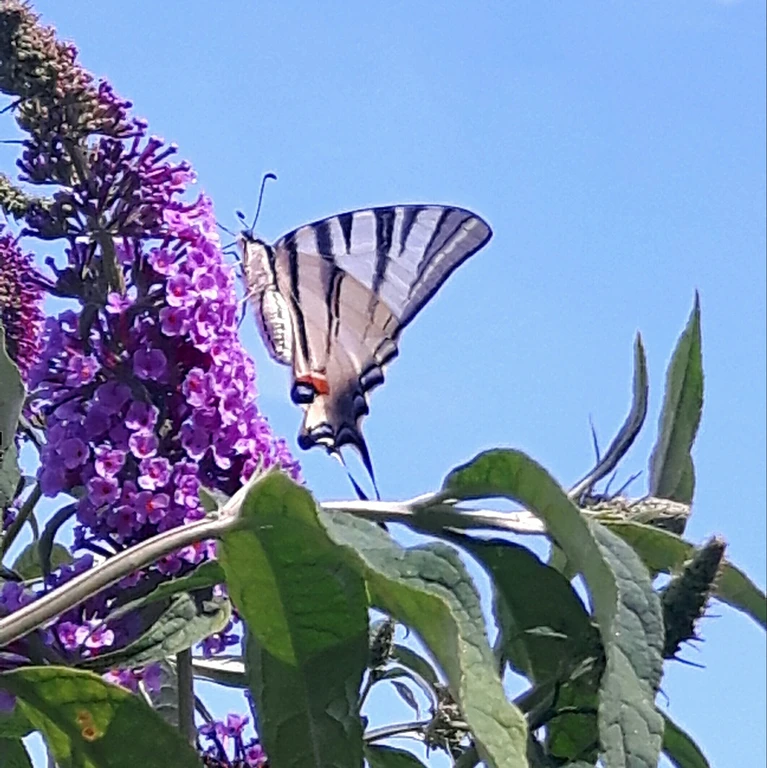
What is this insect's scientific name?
Iphiclides podalirius
